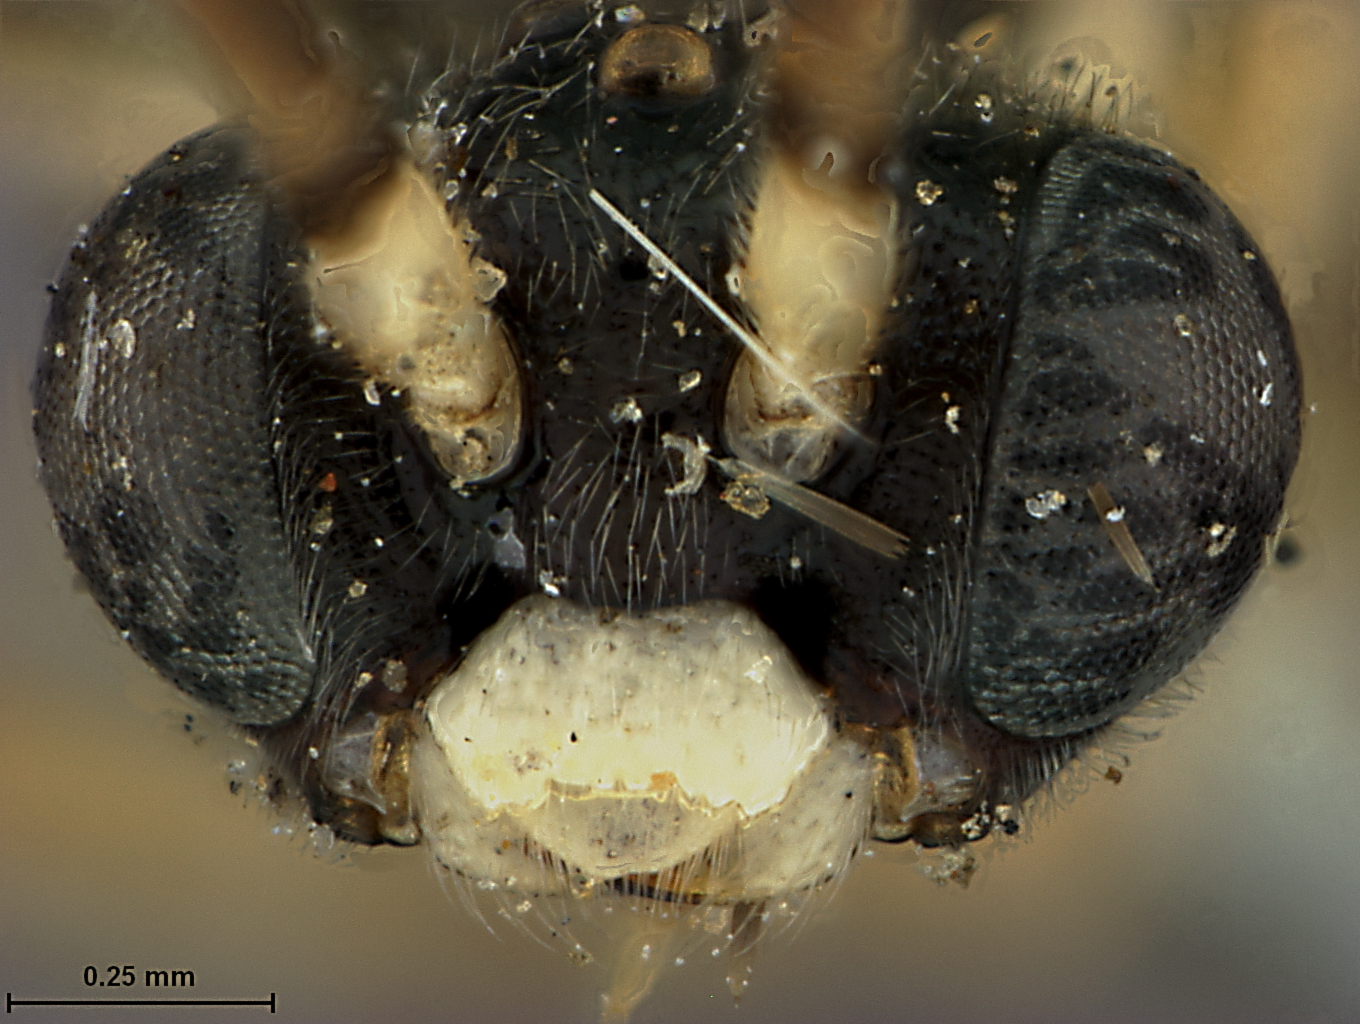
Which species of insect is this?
Emphytus angustus
